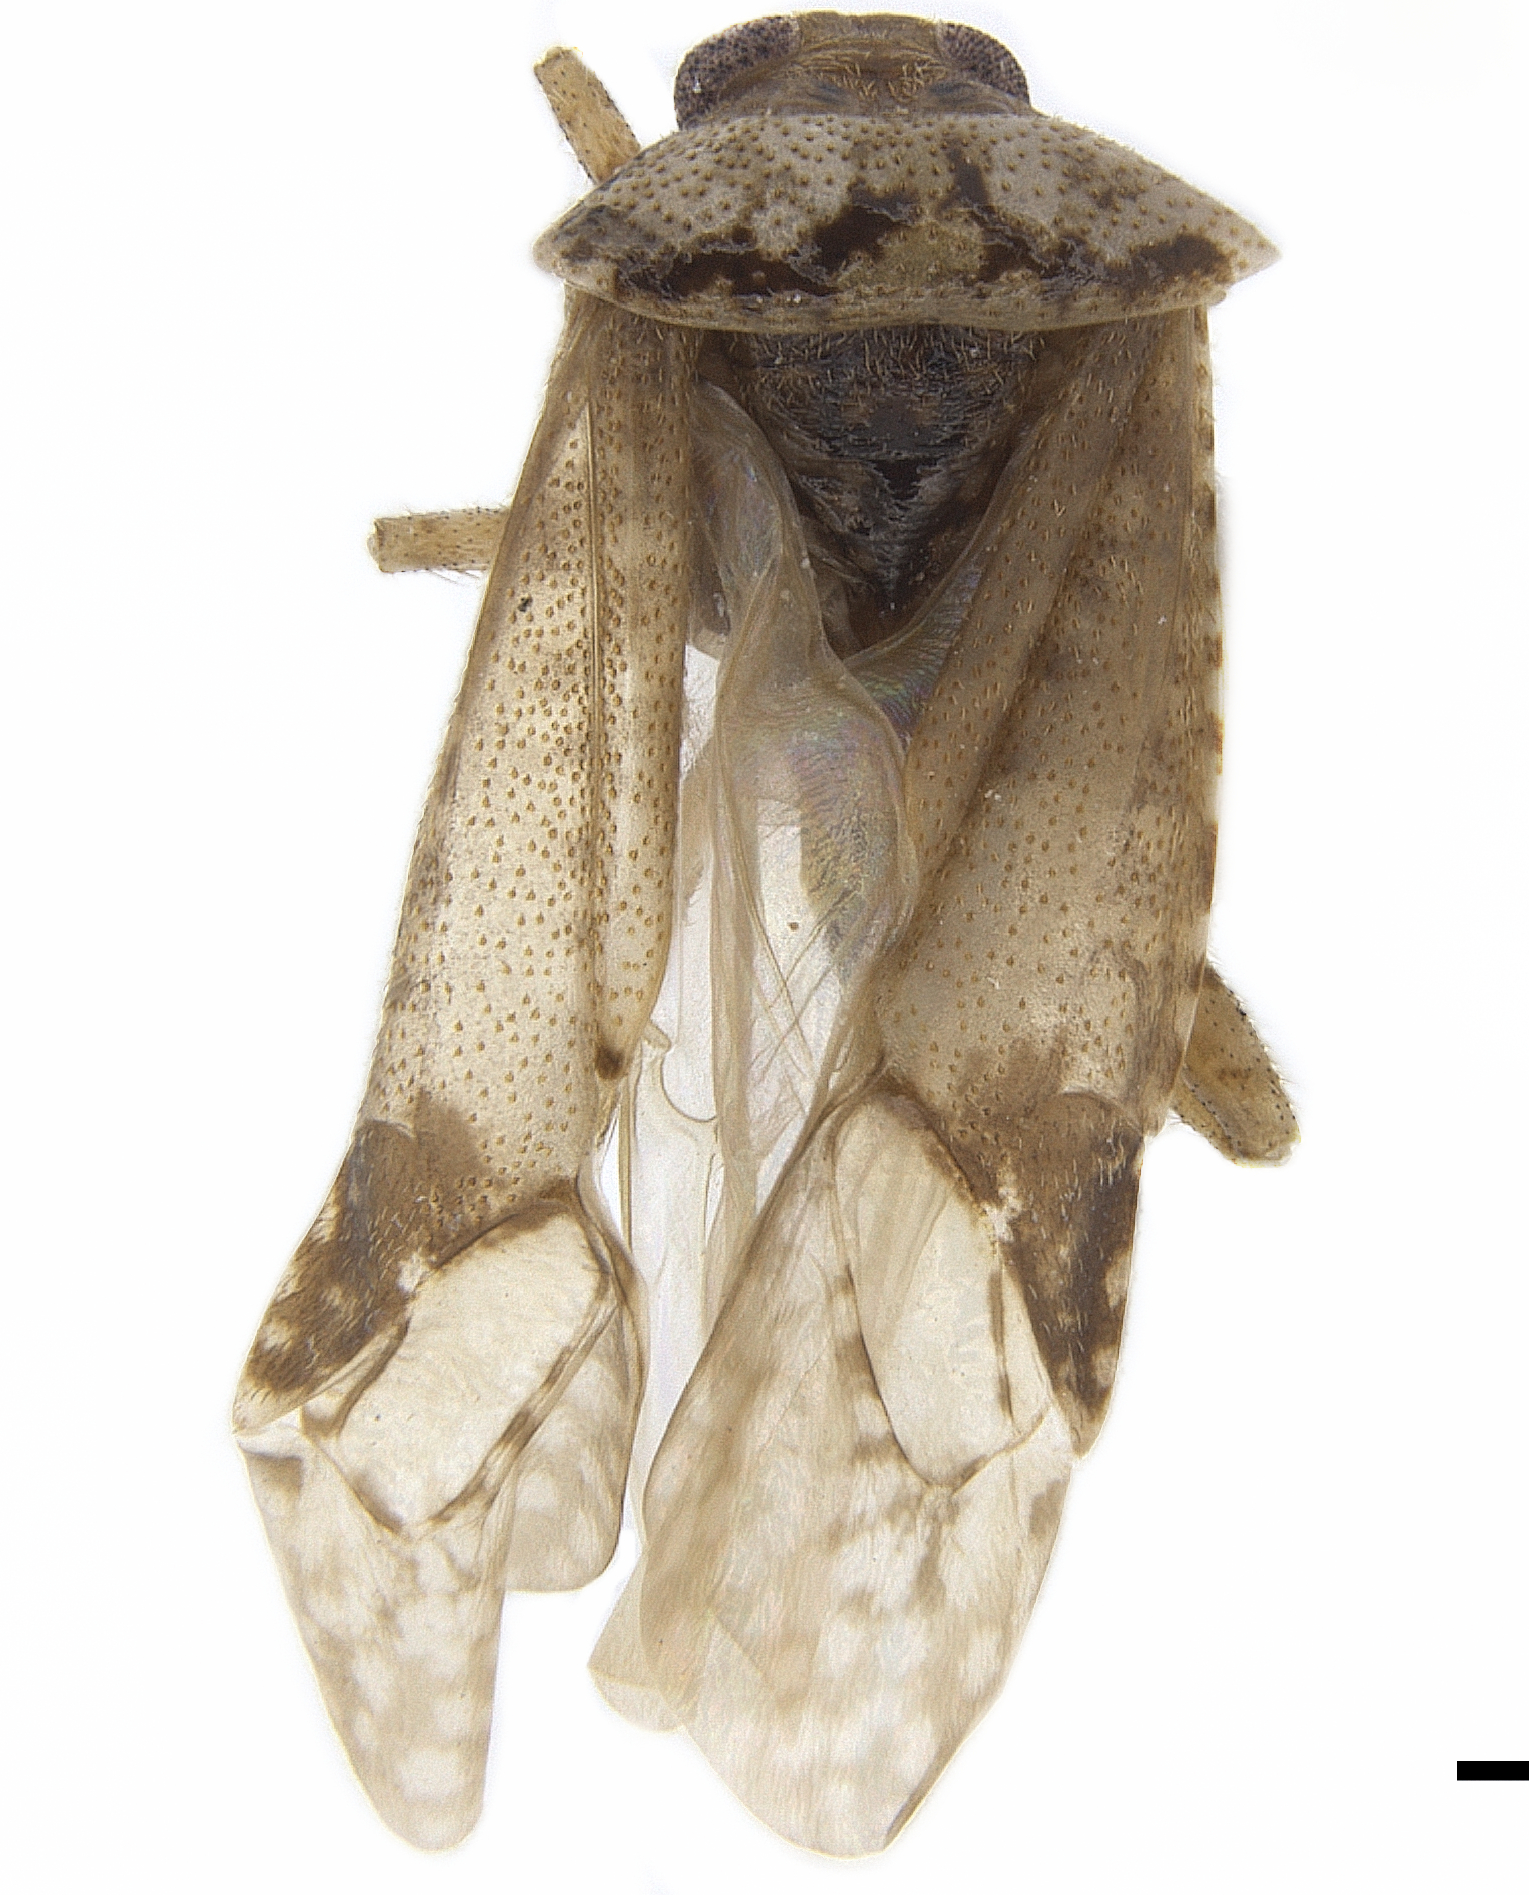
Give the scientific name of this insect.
Calocorisca minima
